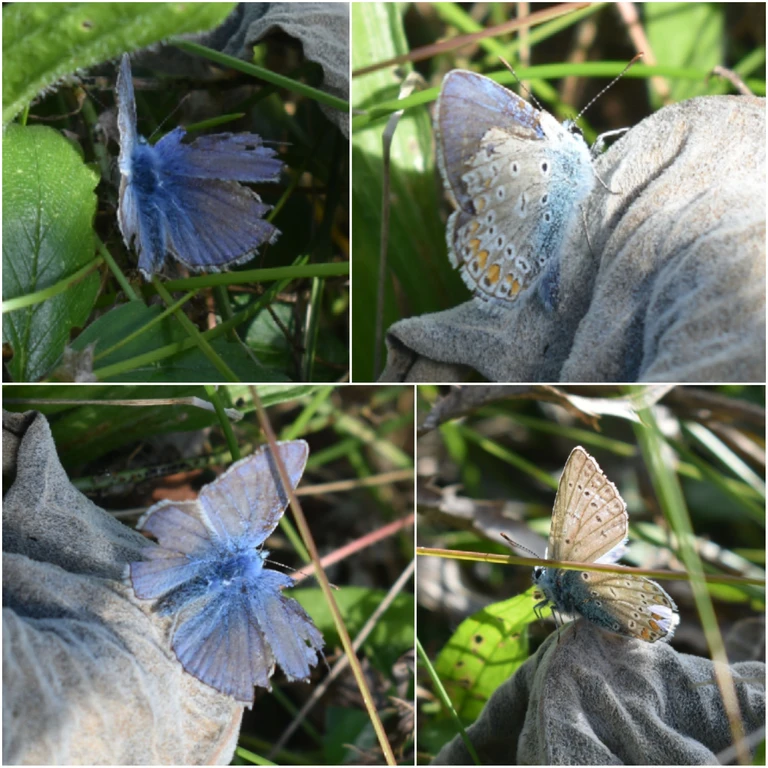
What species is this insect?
Polyommatus icarus
